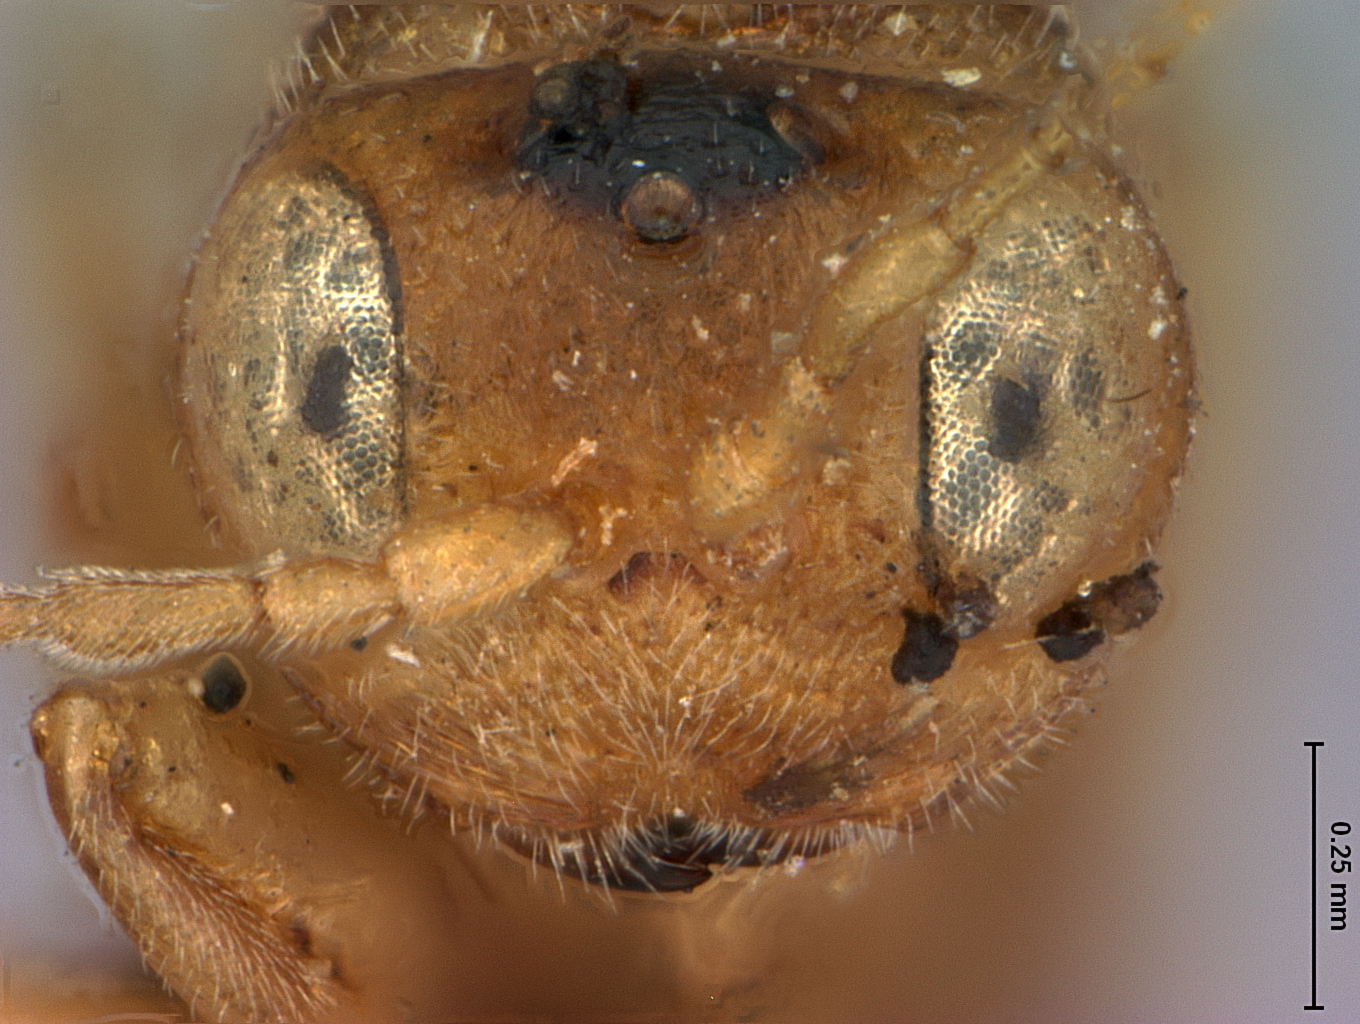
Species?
Synergus bicolor
